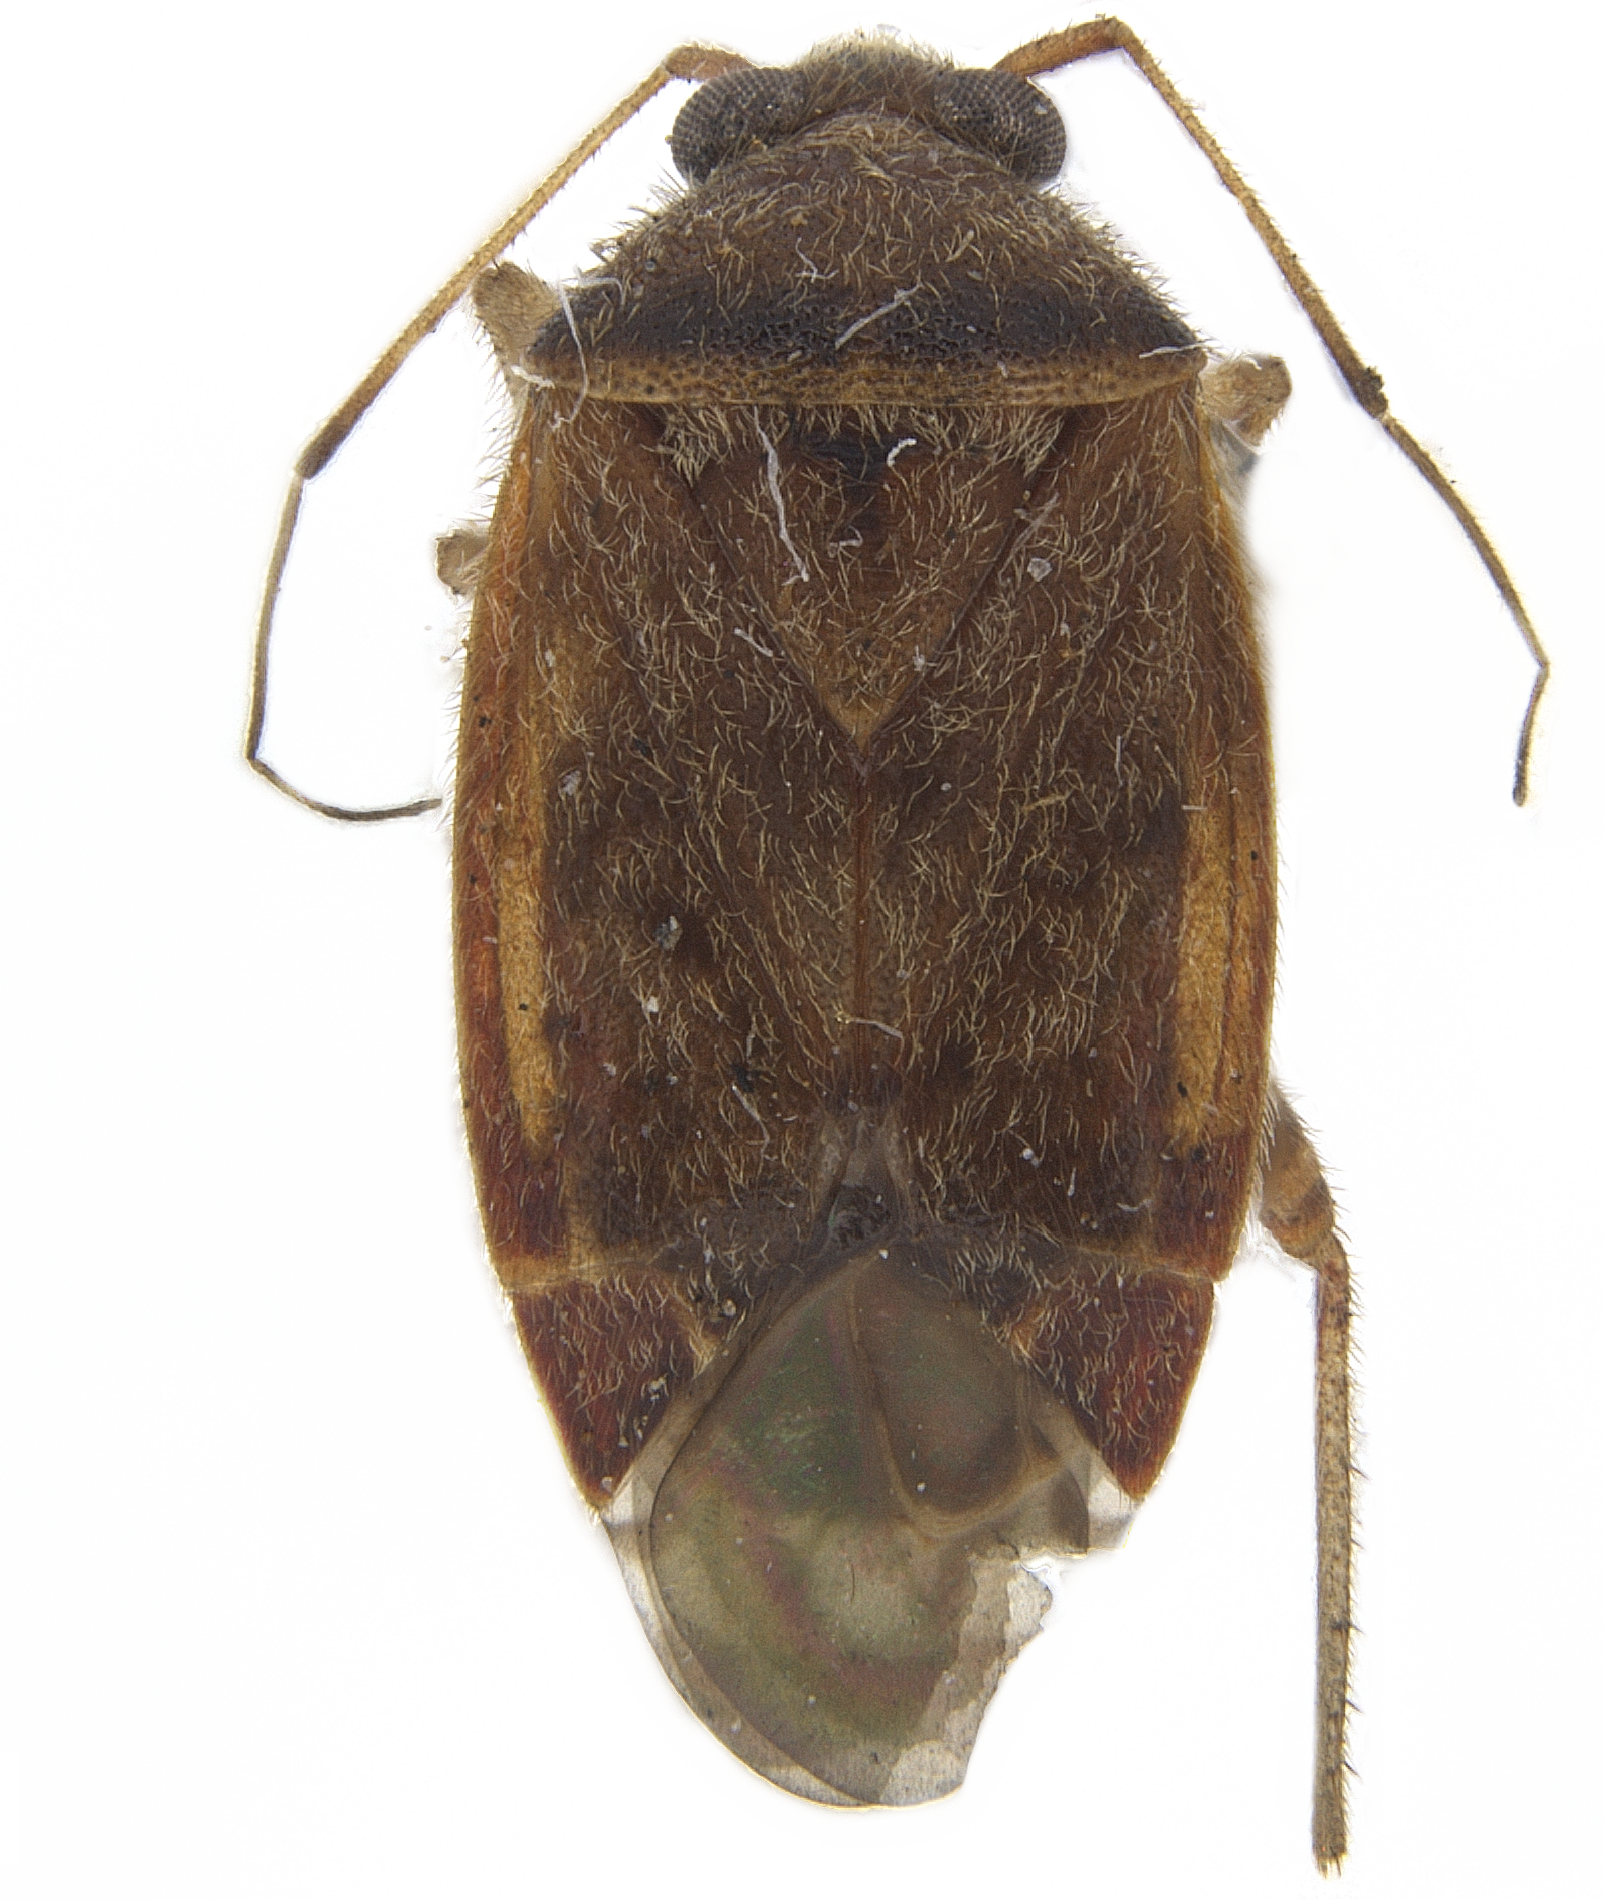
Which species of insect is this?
Diognetus intonsus
